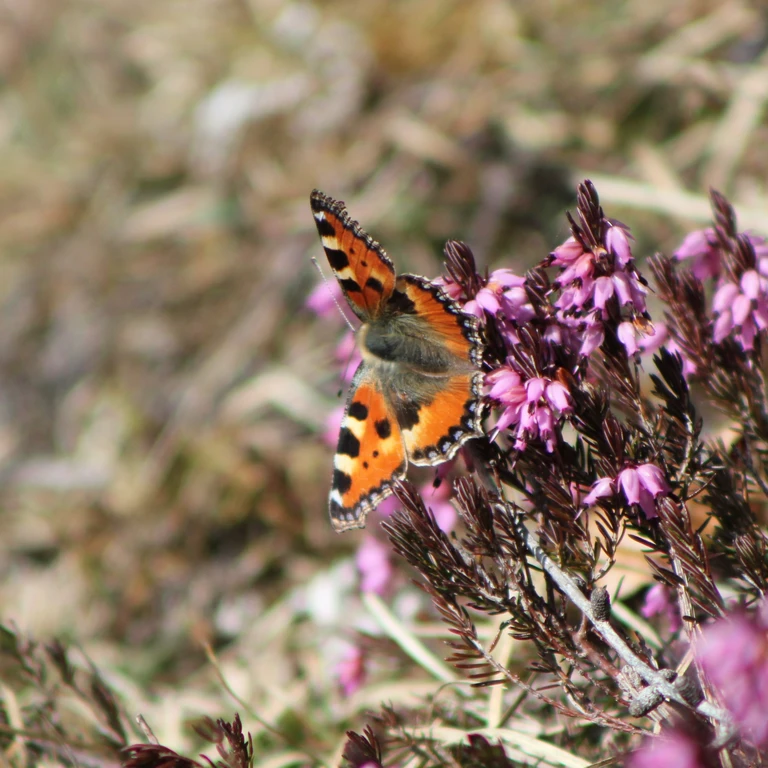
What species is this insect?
Aglais urticae
